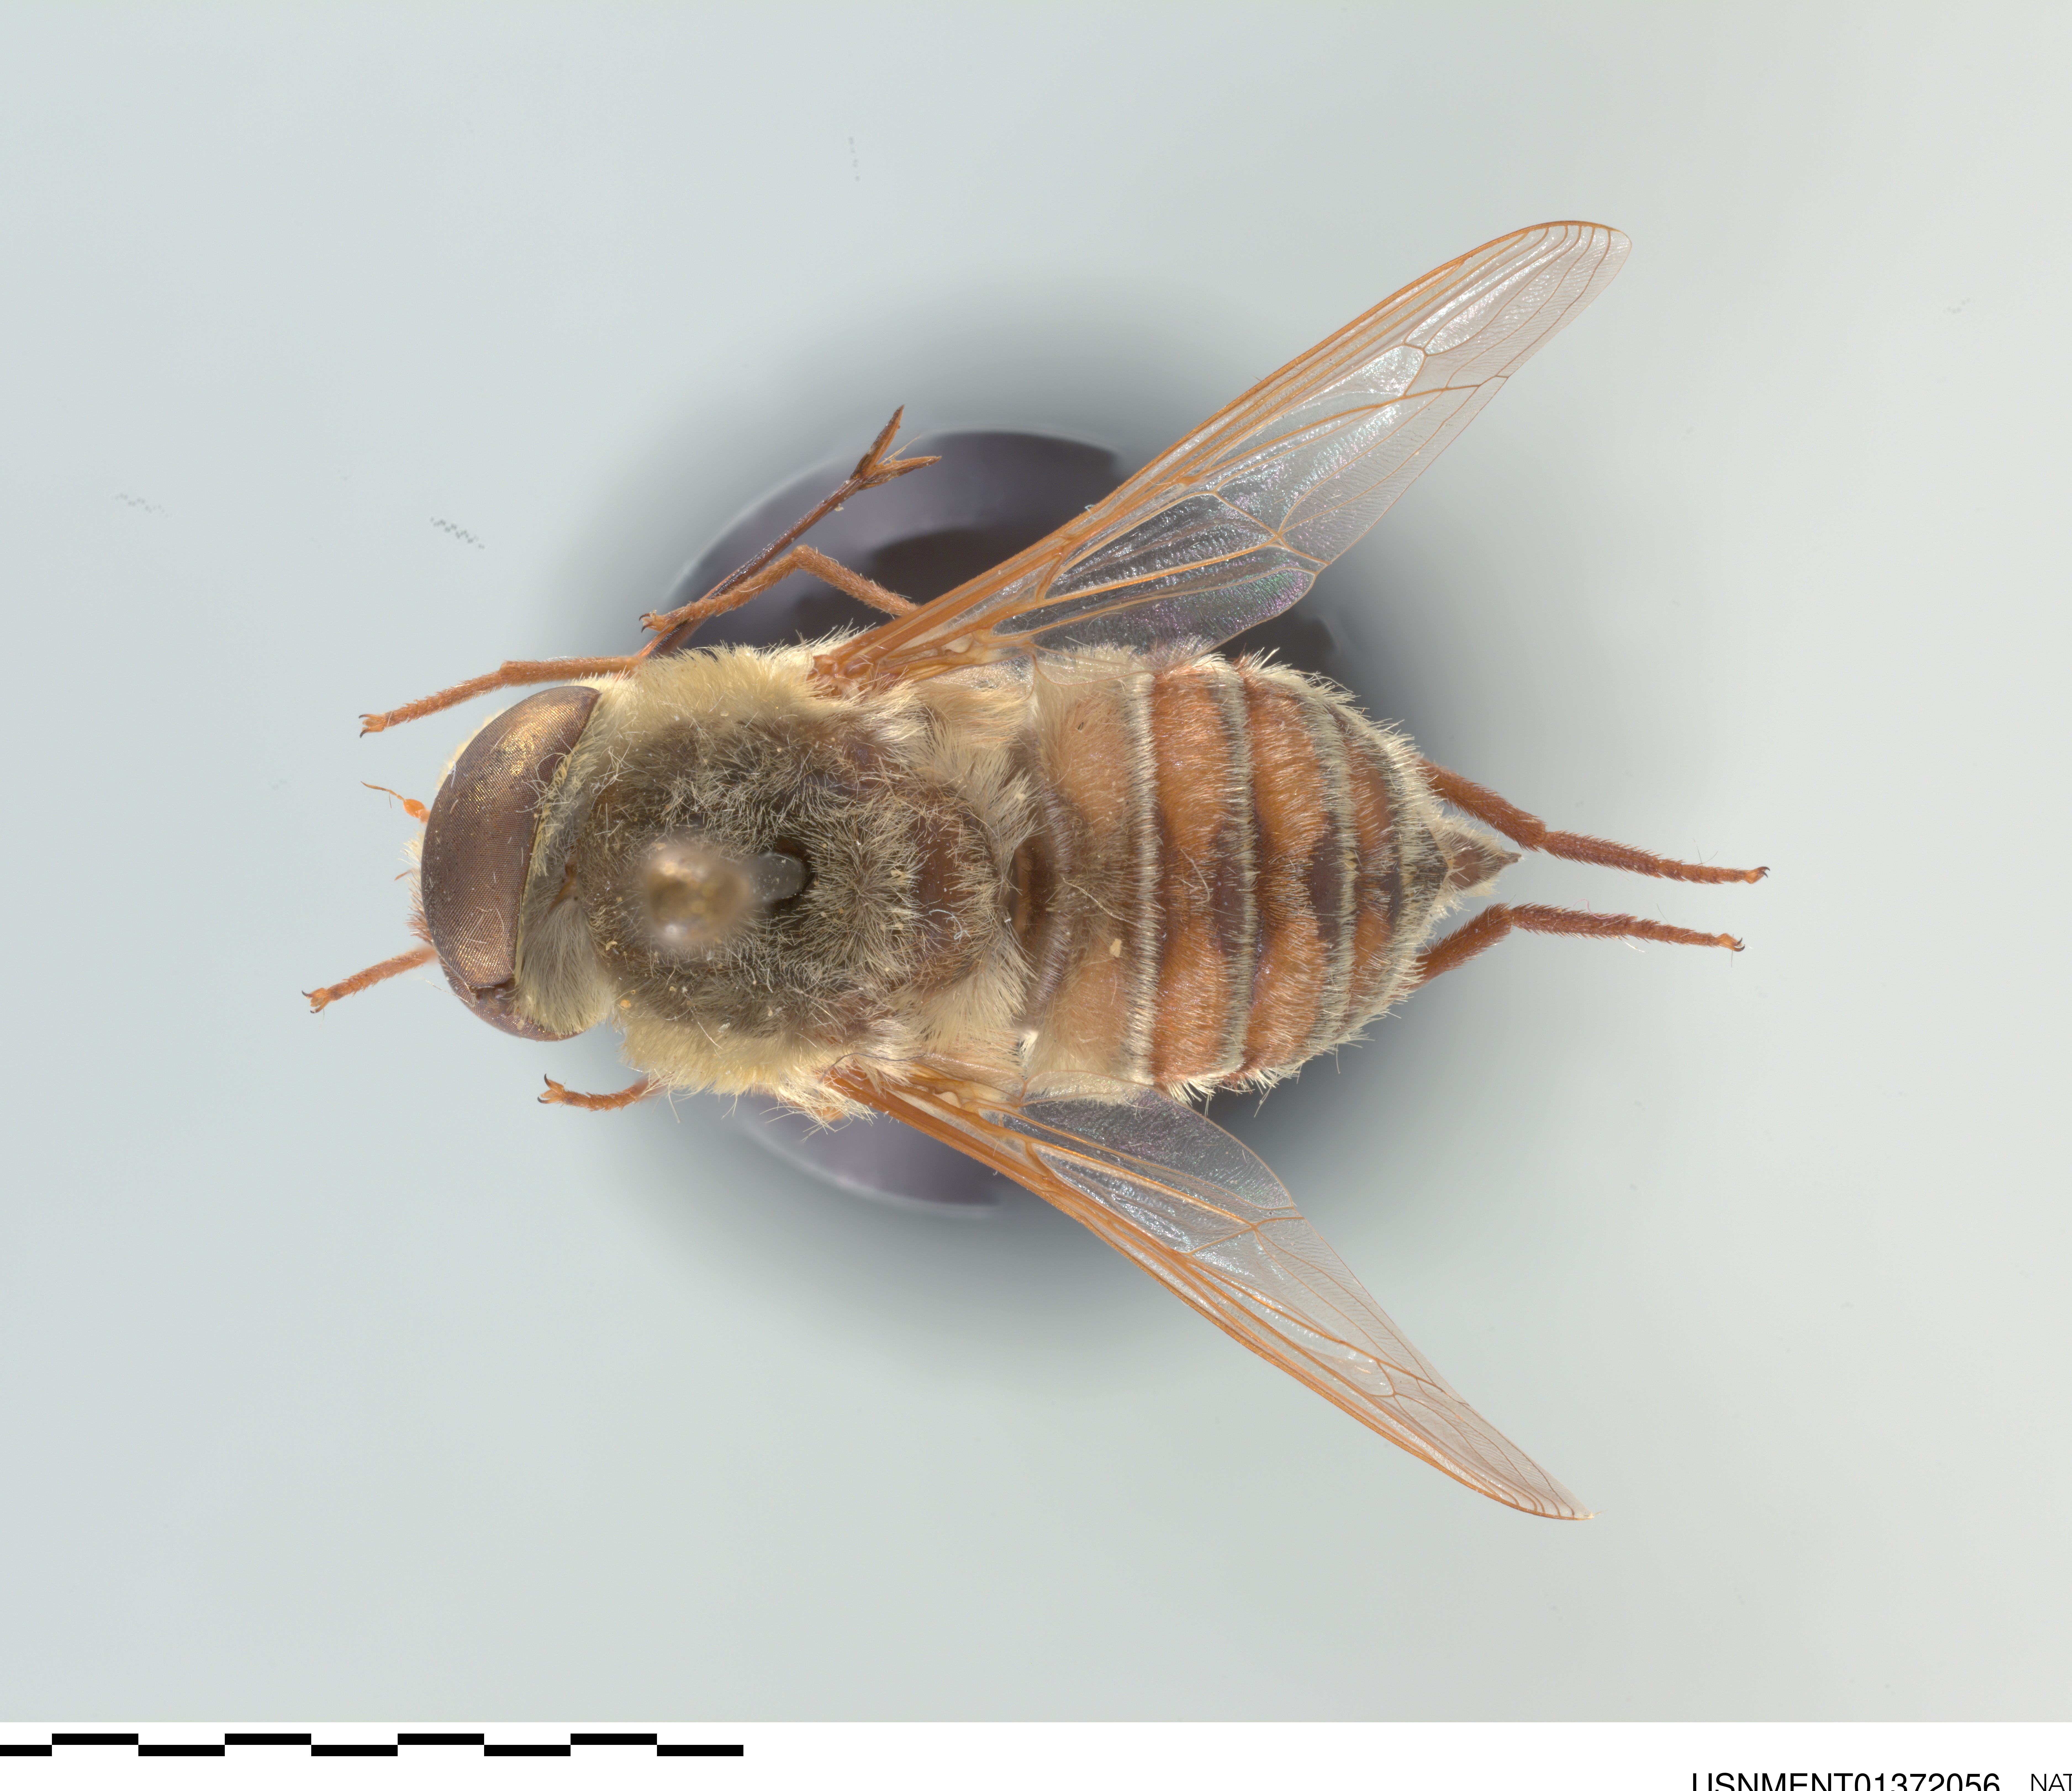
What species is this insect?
Neorhynchocephalus volaticus
